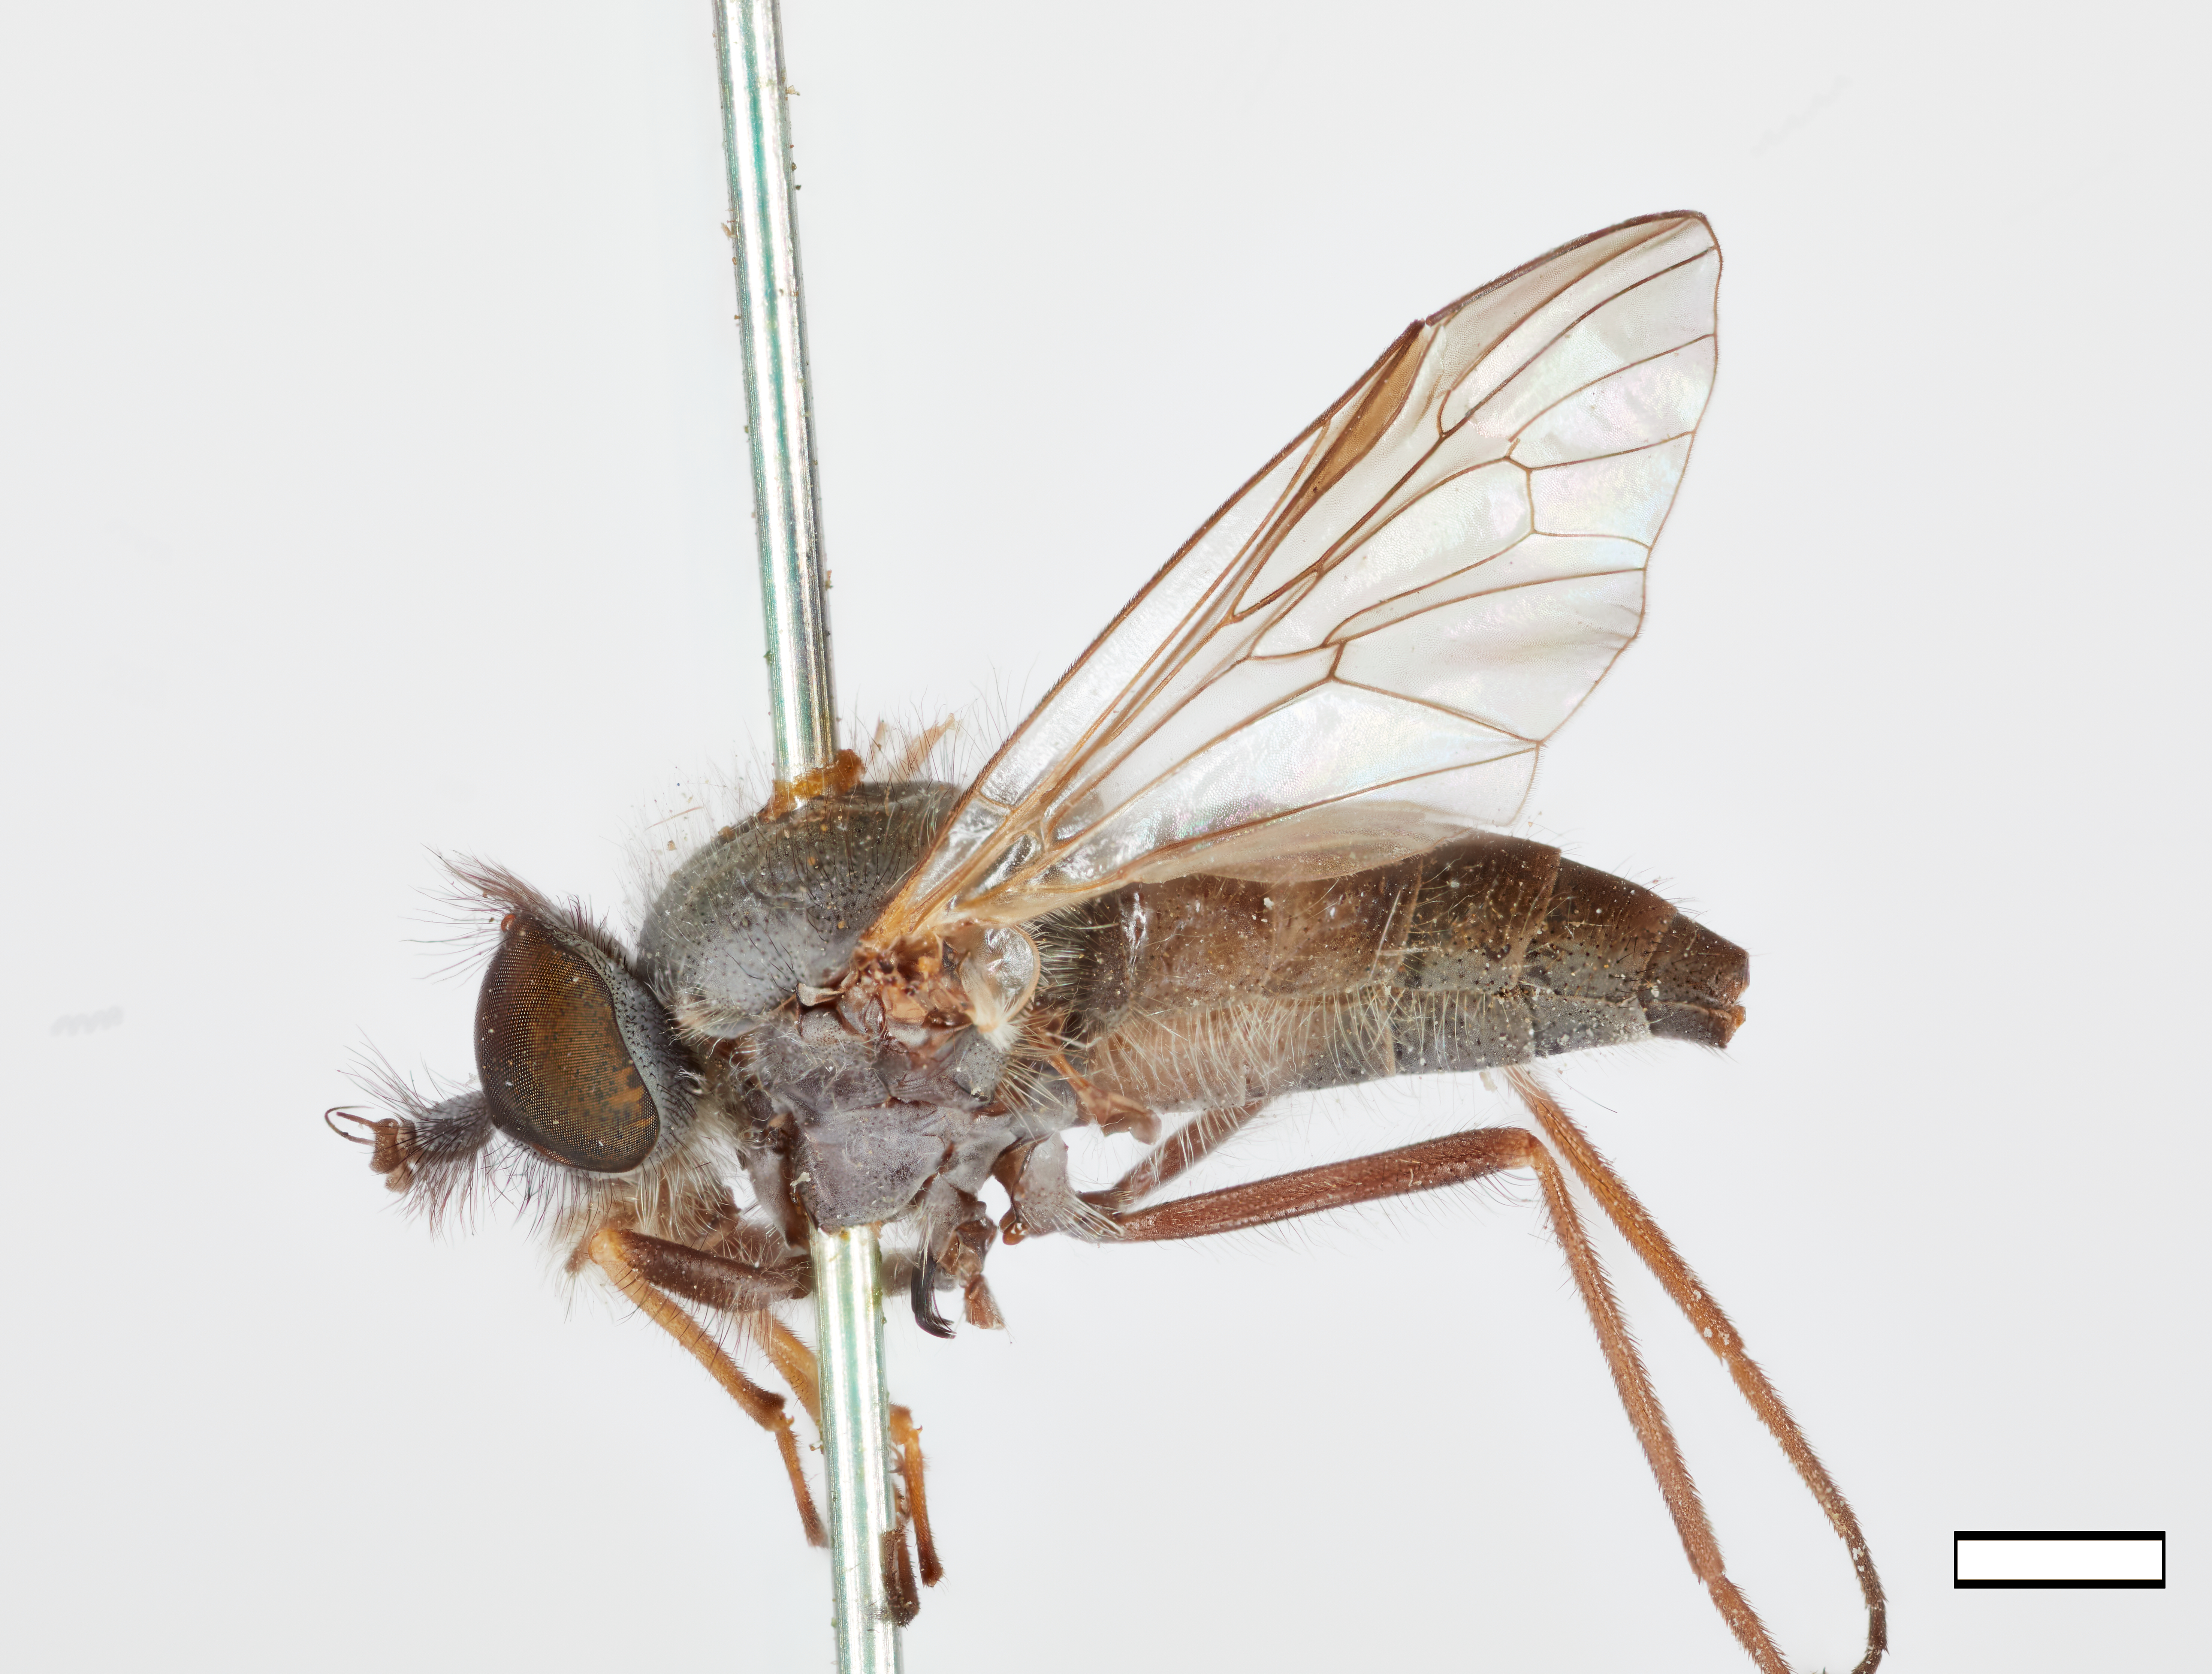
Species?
Symphoromyia johnsoni
